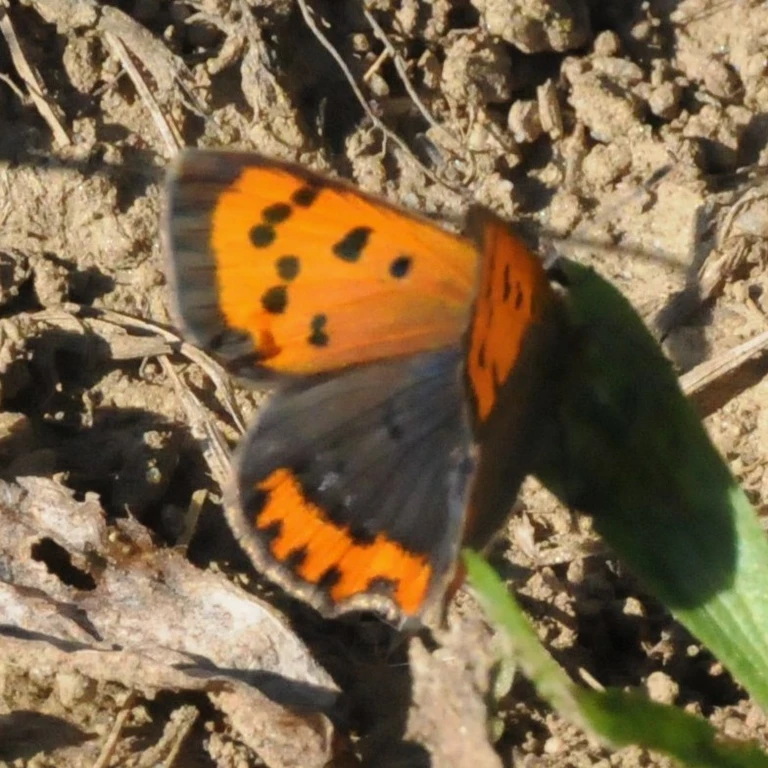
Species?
Lycaena phlaeas
